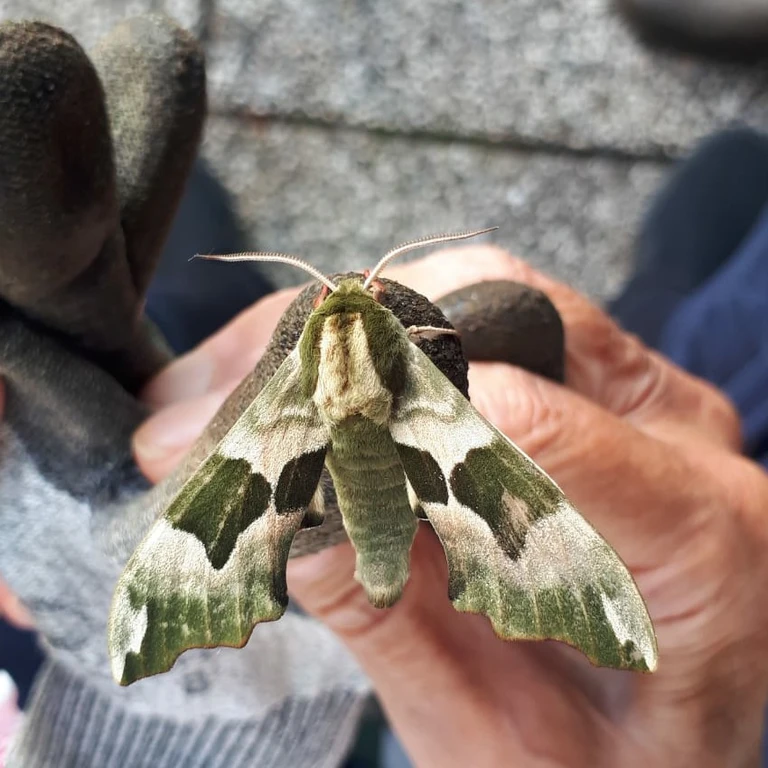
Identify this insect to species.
Mimas tiliae
